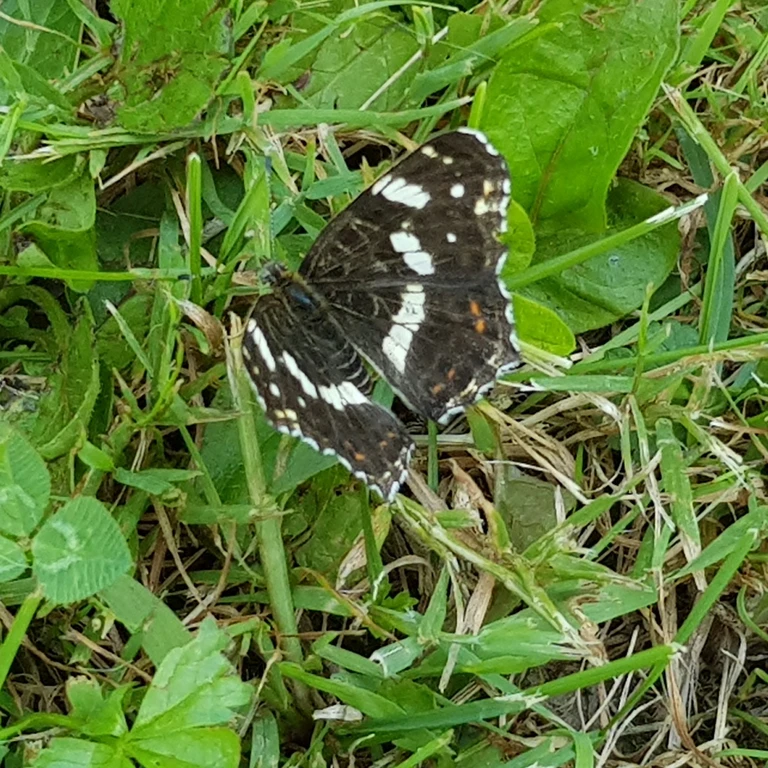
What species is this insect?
Araschnia levana
